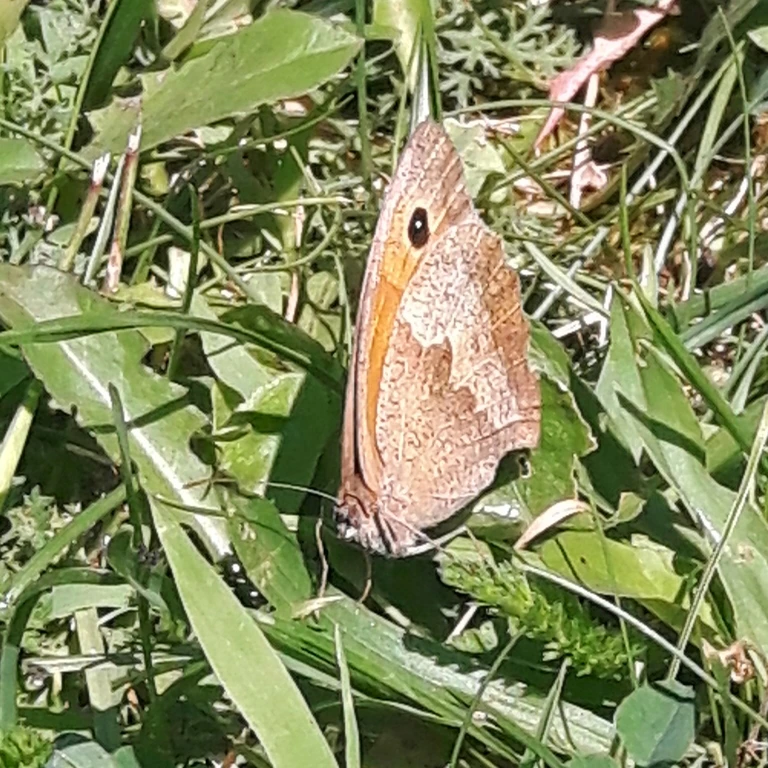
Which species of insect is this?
Maniola jurtina
